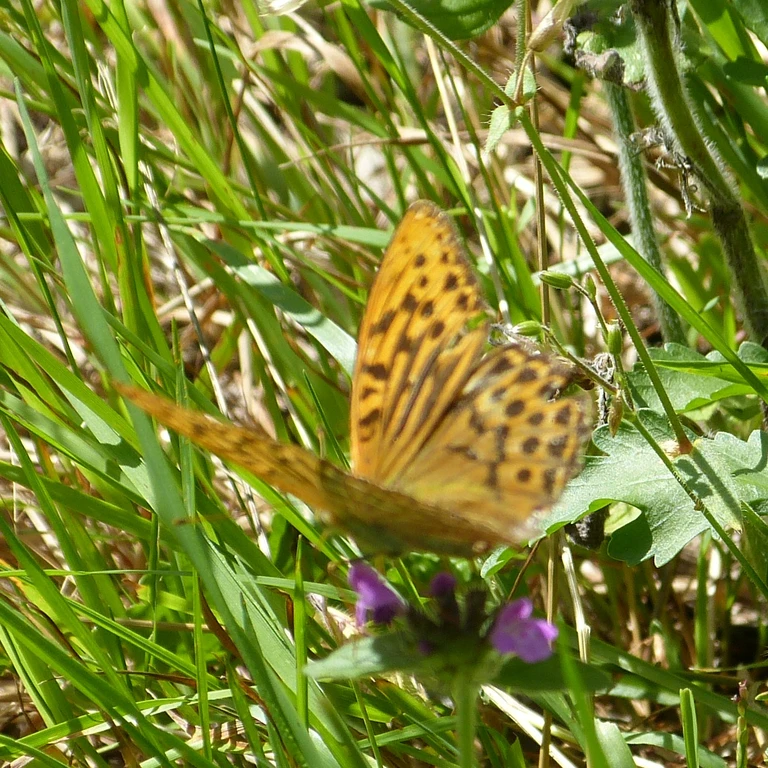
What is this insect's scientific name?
Argynnis paphia
